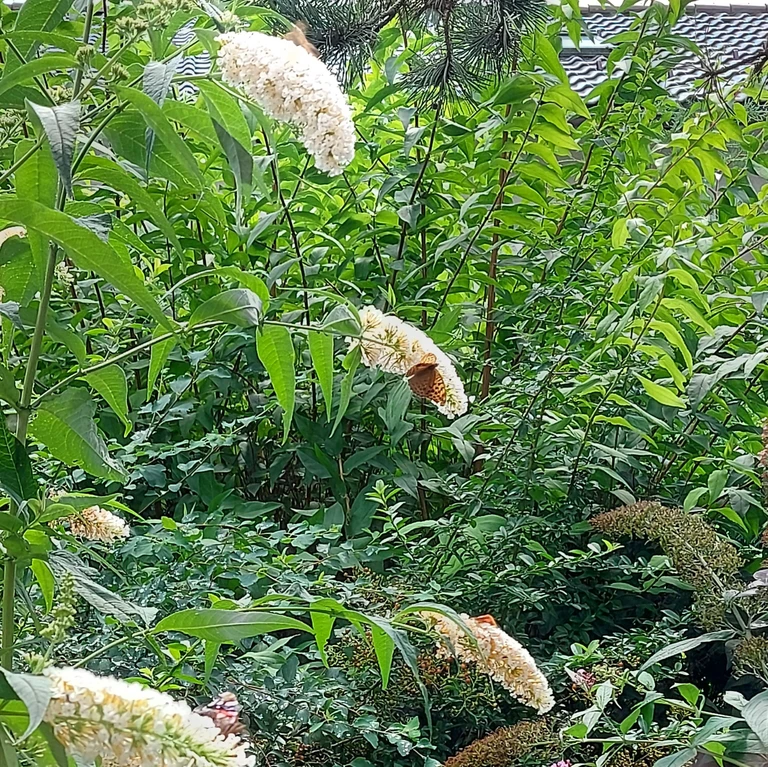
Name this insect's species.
Euplagia quadripunctaria
